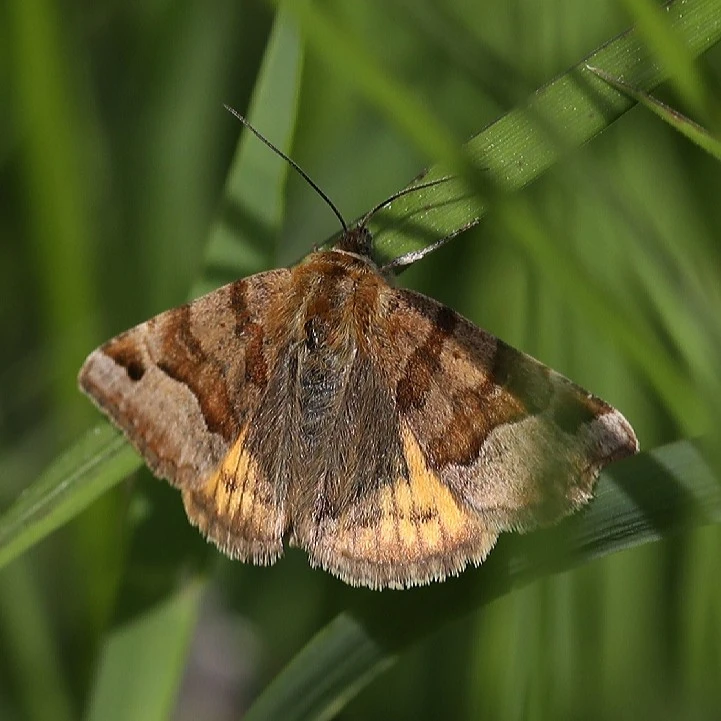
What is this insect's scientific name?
Euclidia glyphica
